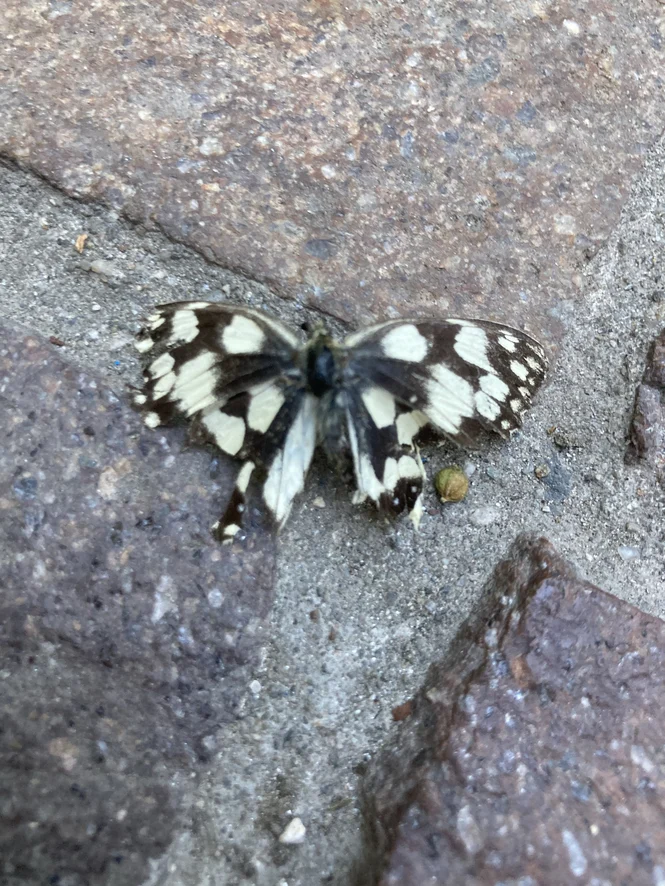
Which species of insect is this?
Melanargia galathea
